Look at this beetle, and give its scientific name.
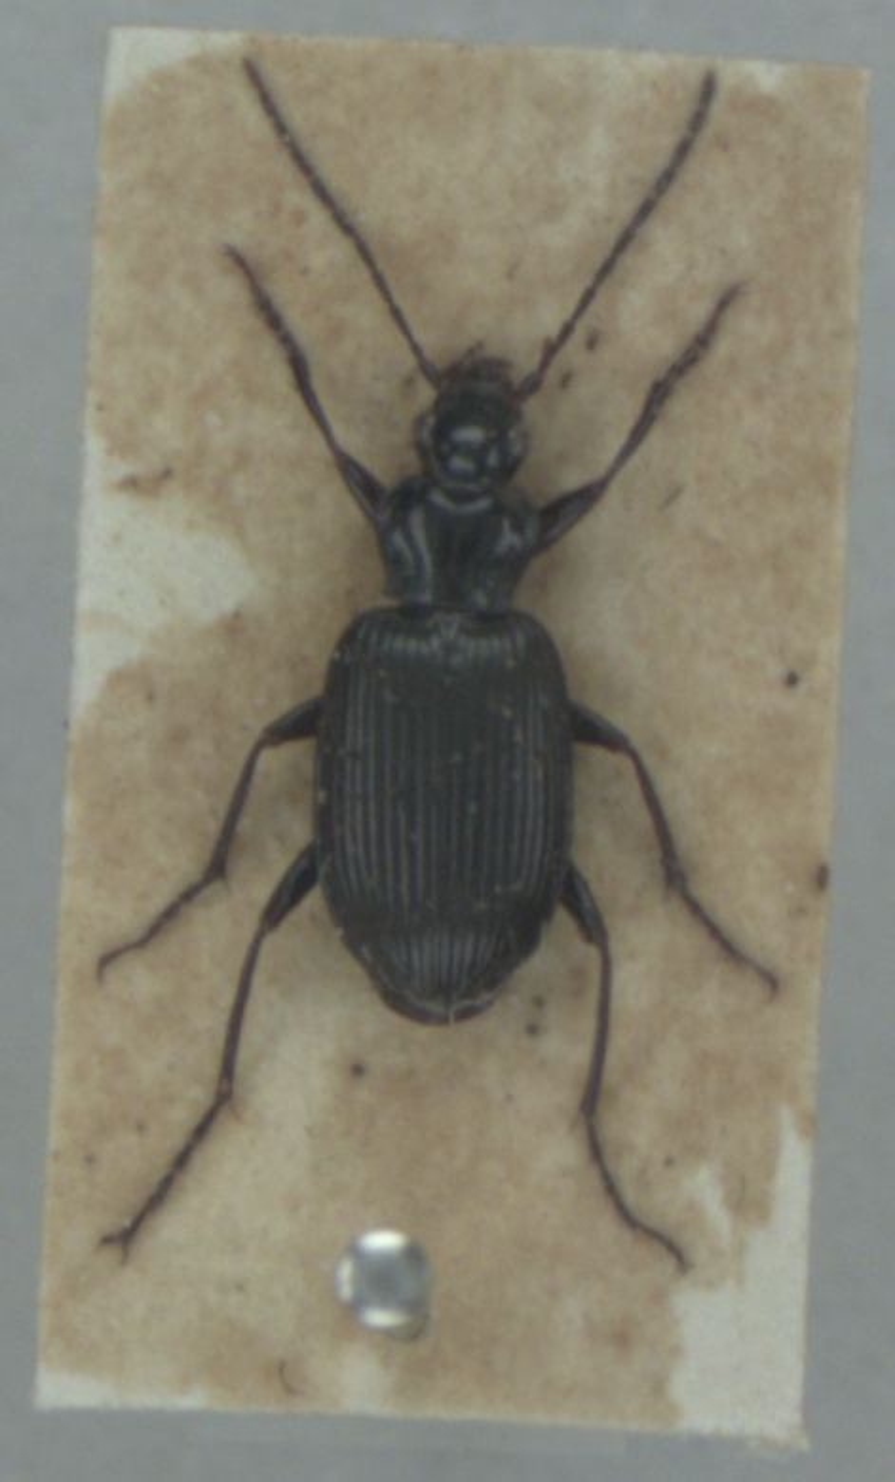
Platynus assimilis
